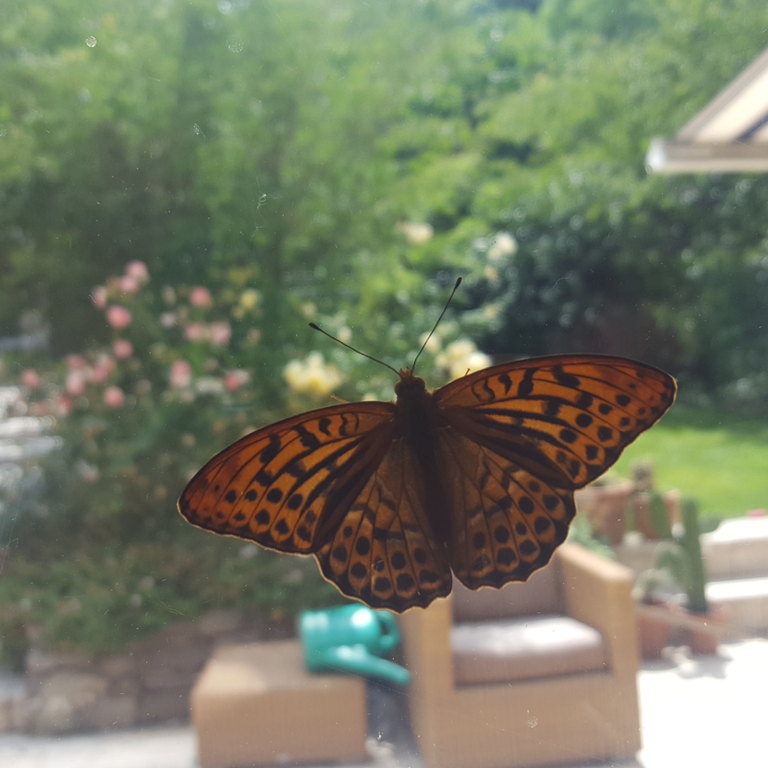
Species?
Argynnis paphia
